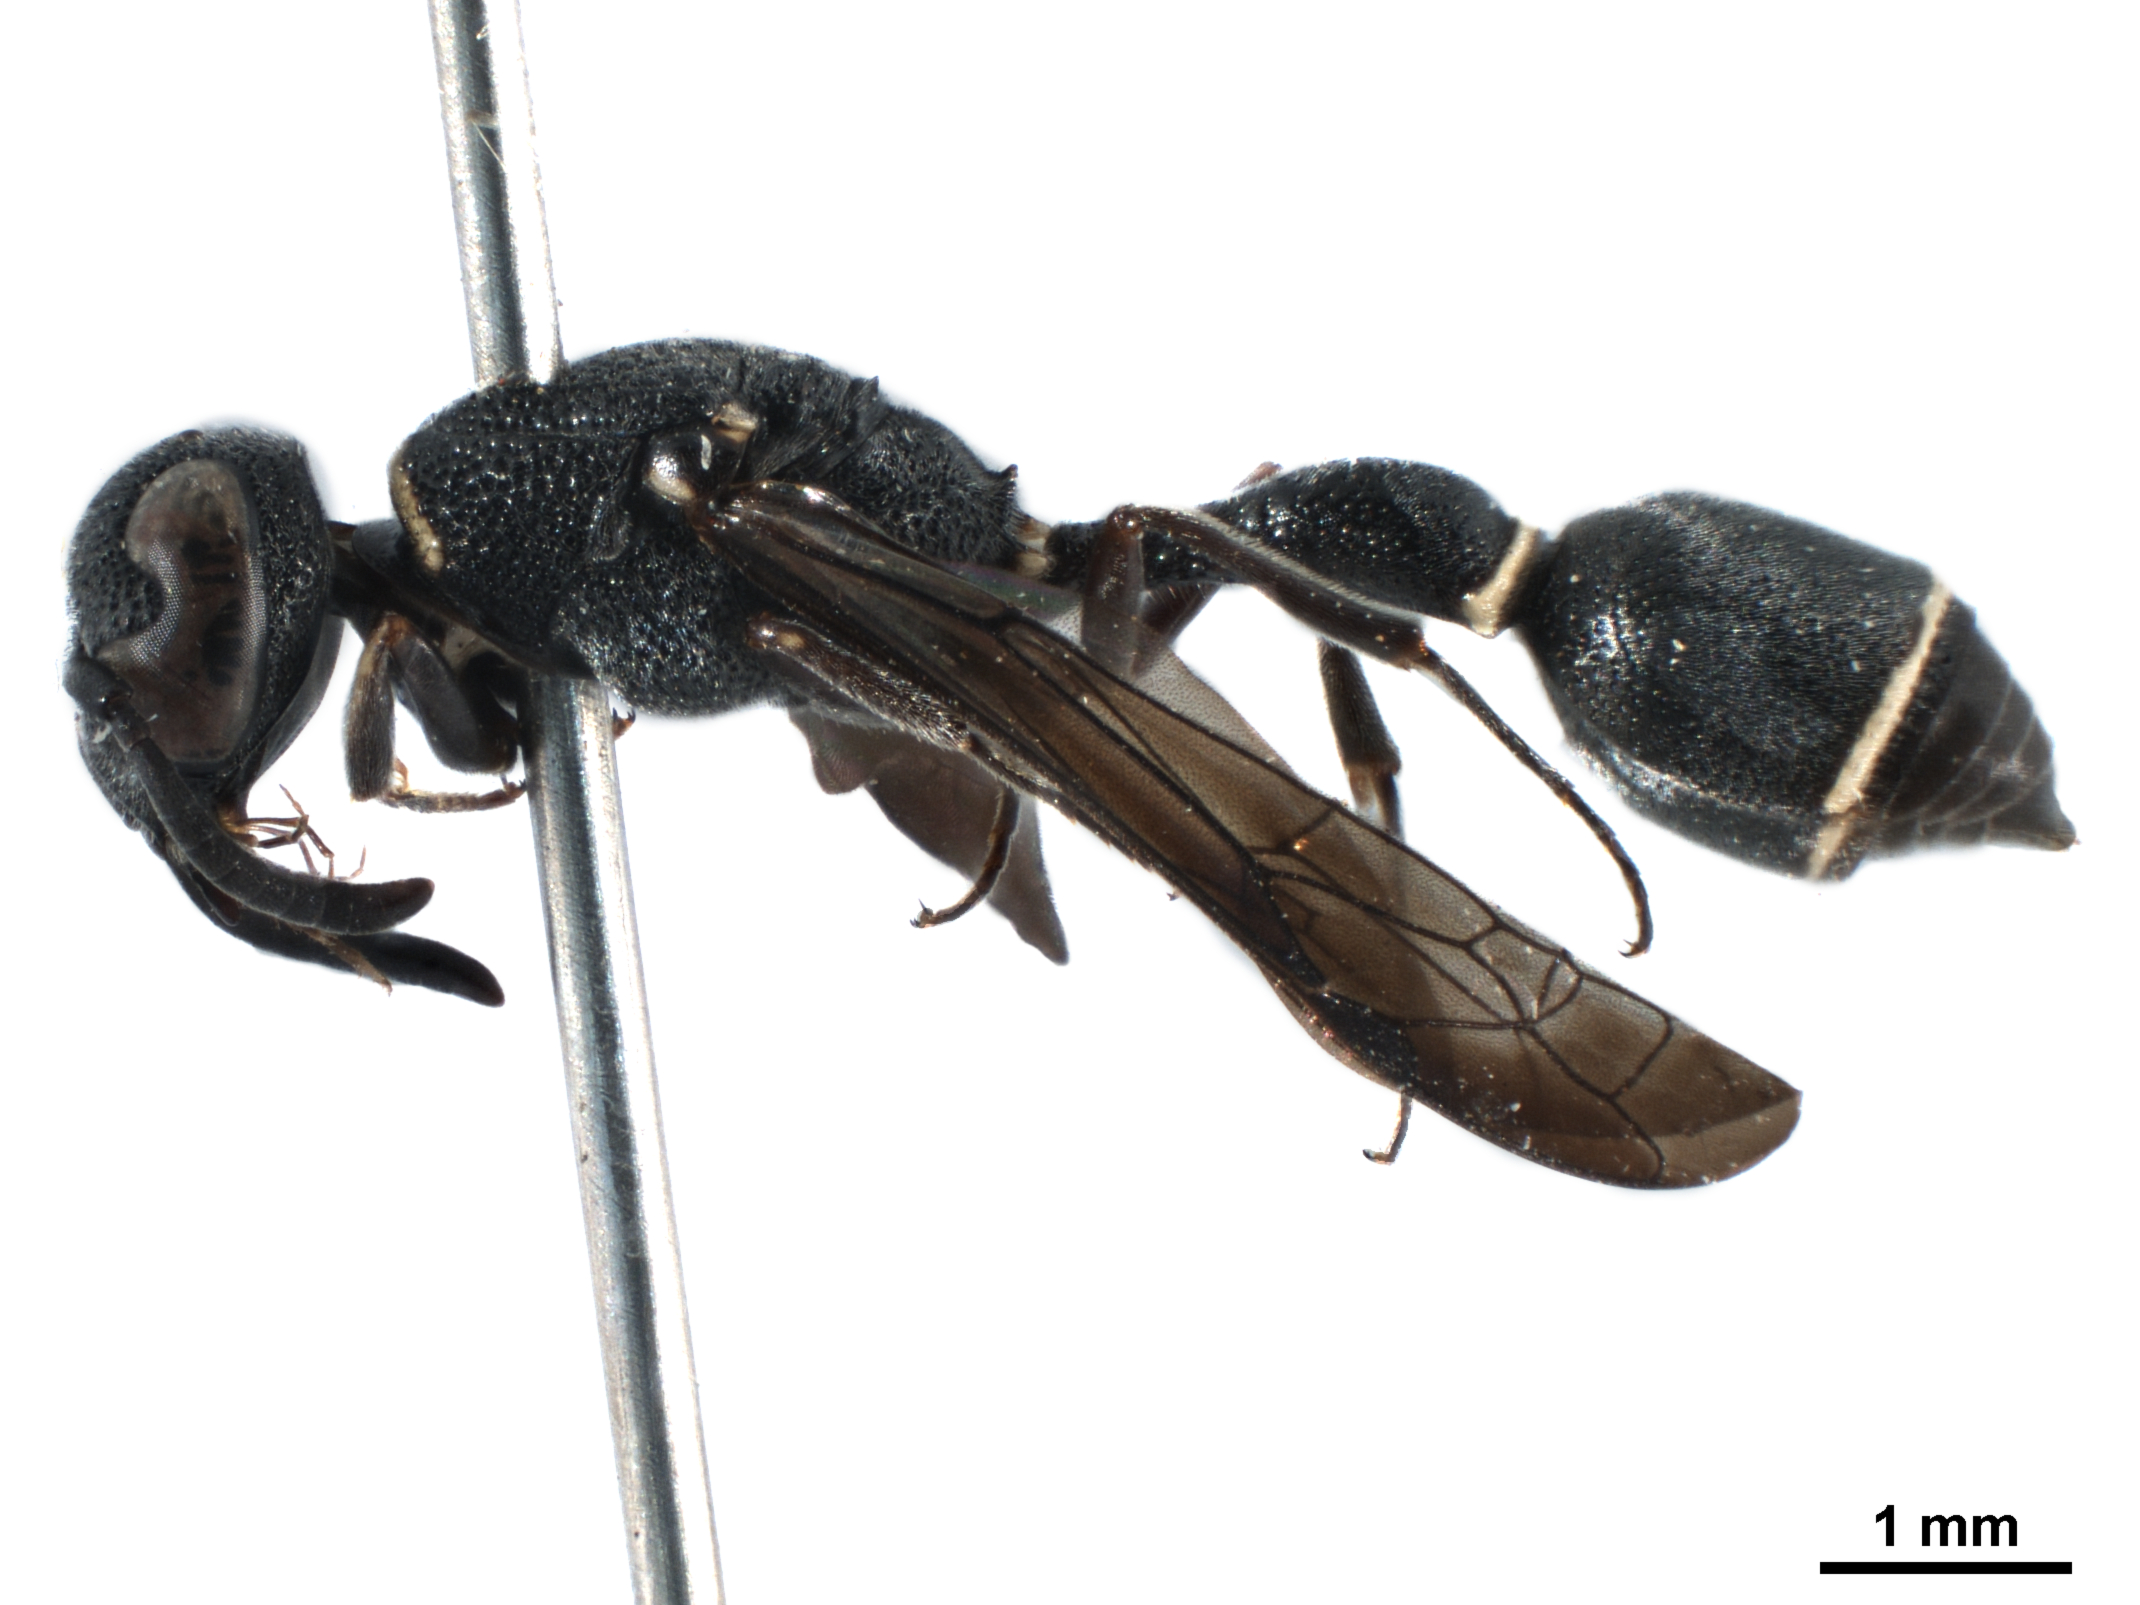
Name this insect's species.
Labus humbertianus
